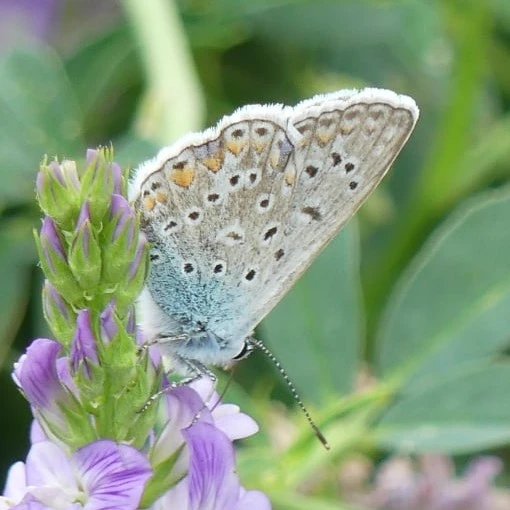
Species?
Polyommatus icarus
